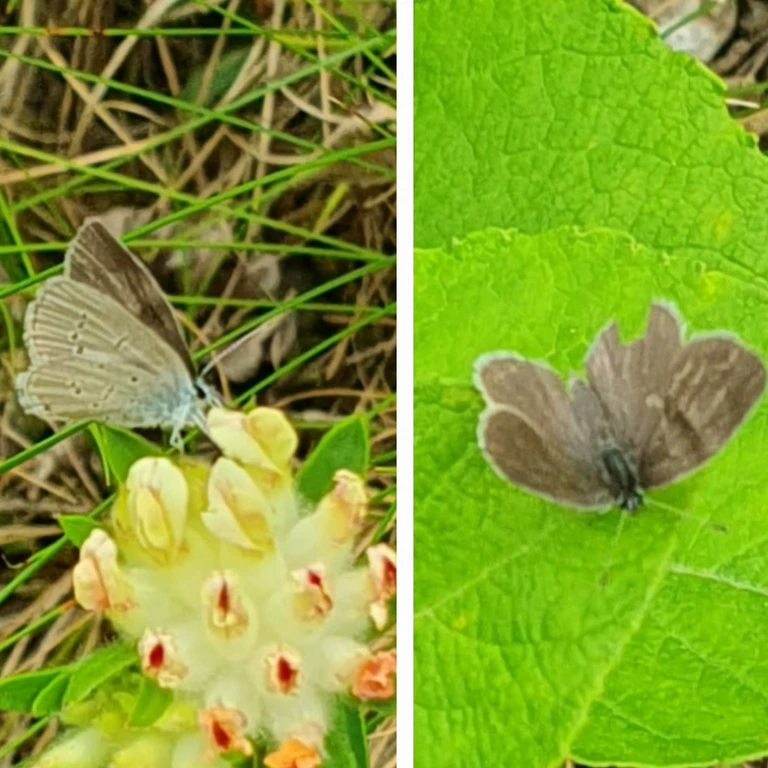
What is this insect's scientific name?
Cupido minimus
